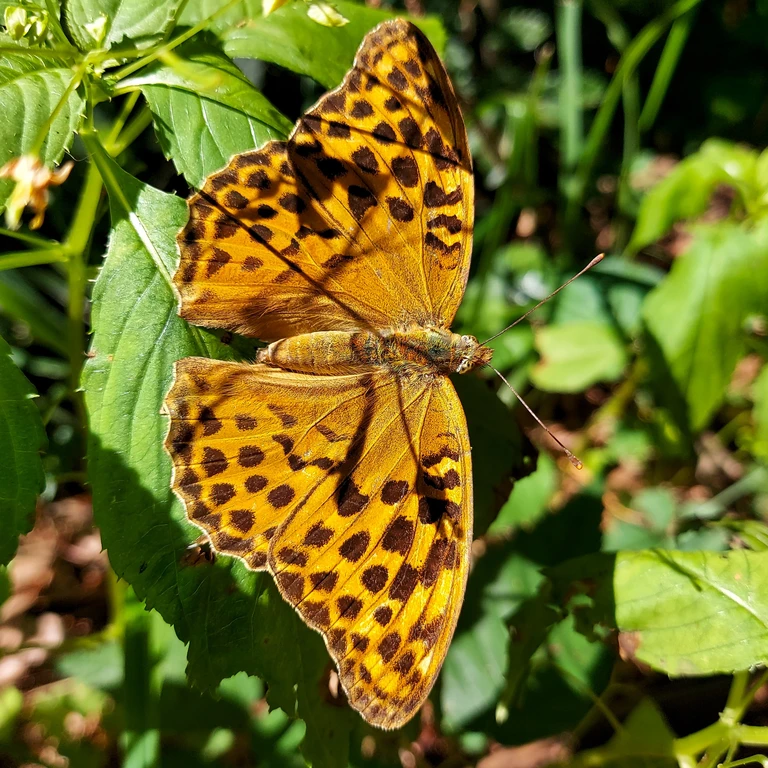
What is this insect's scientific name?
Argynnis paphia
